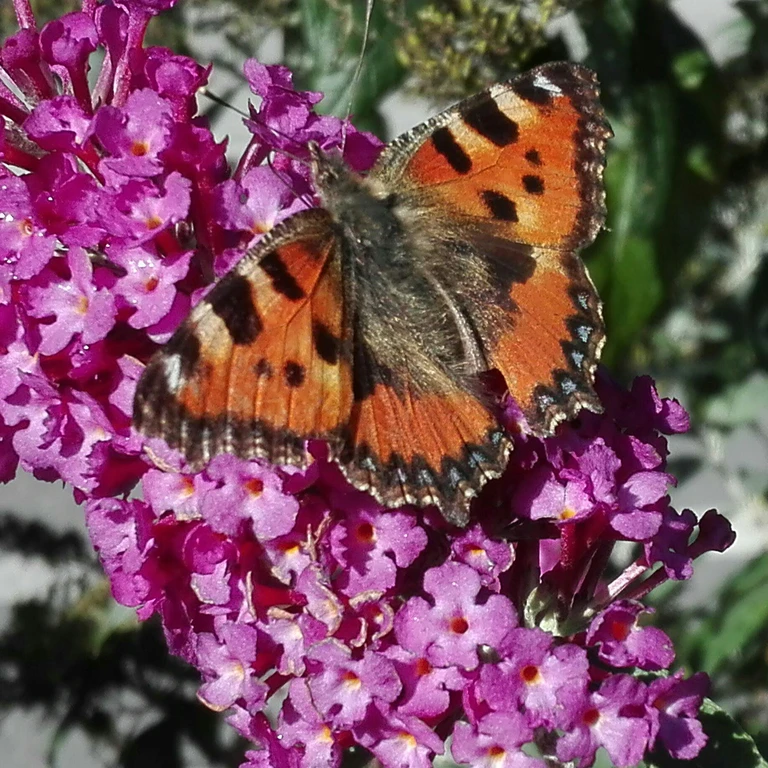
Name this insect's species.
Aglais urticae
